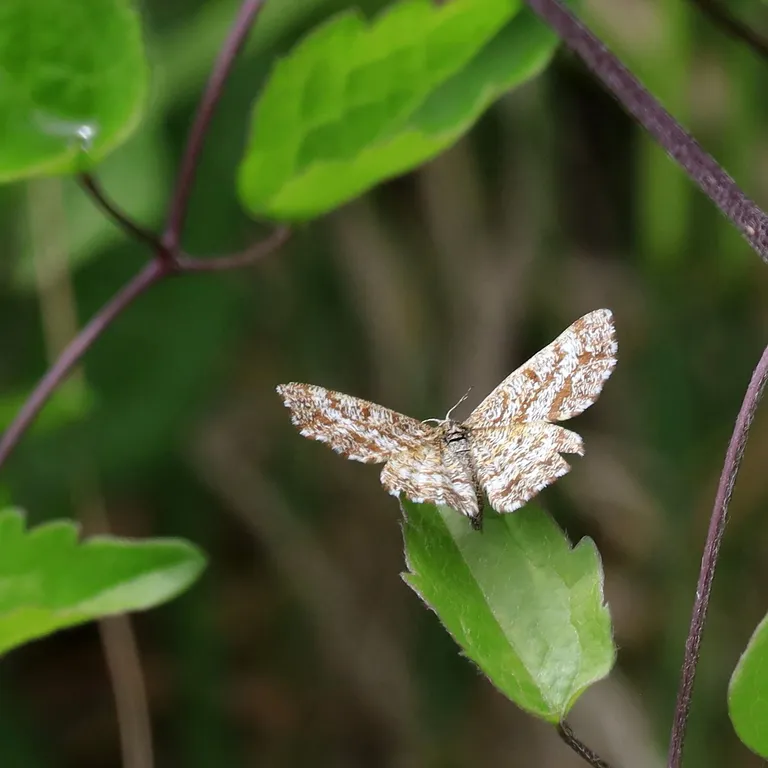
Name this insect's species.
Ematurga atomaria
